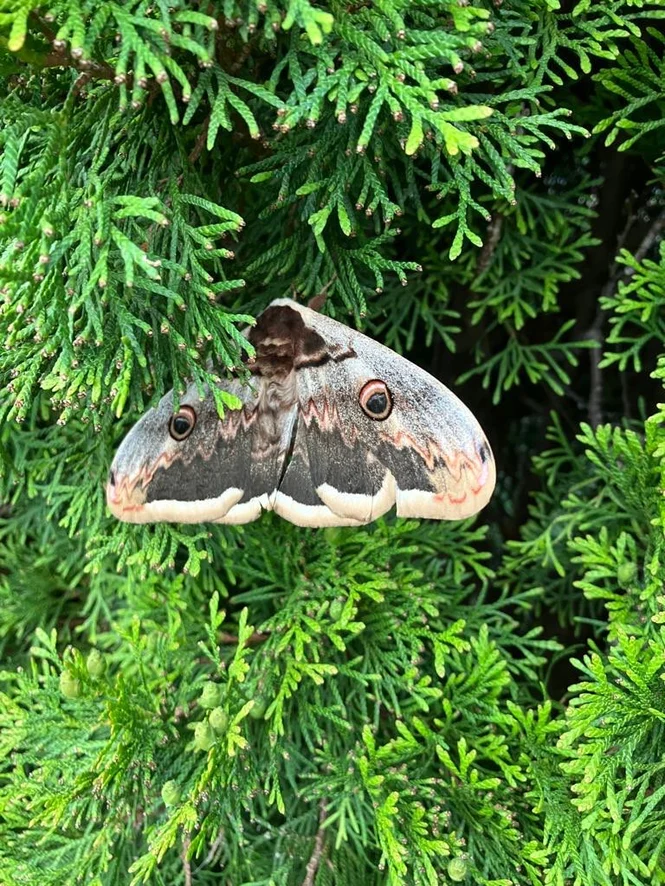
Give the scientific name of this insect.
Saturnia pyri
